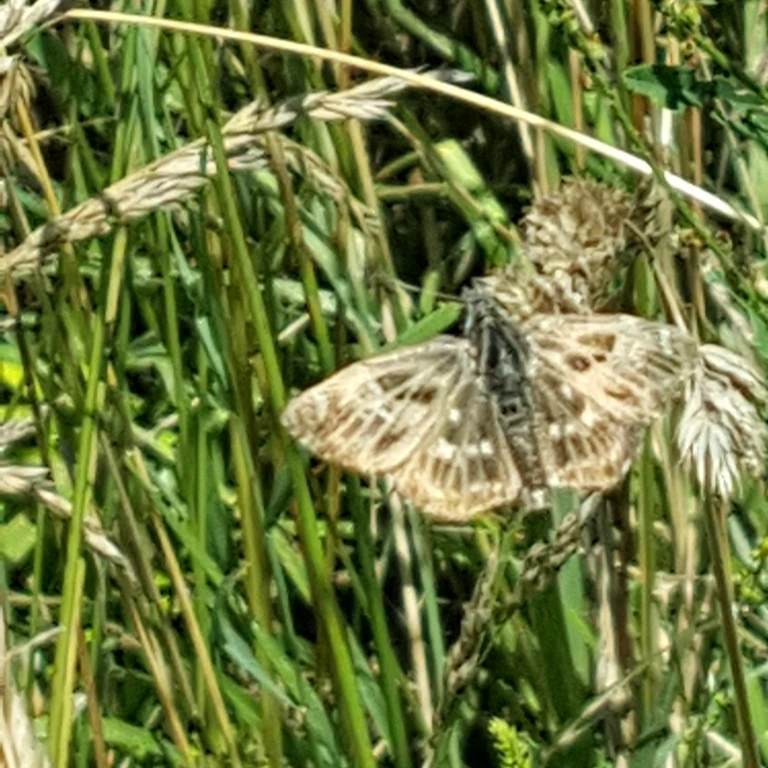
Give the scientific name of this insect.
Carcharodus alceae
